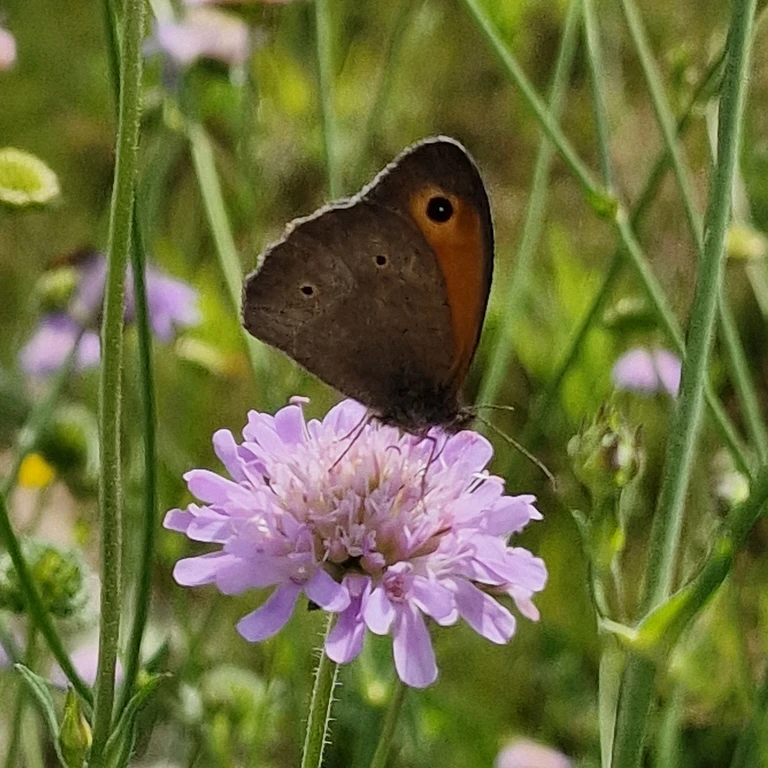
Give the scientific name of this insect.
Maniola jurtina
